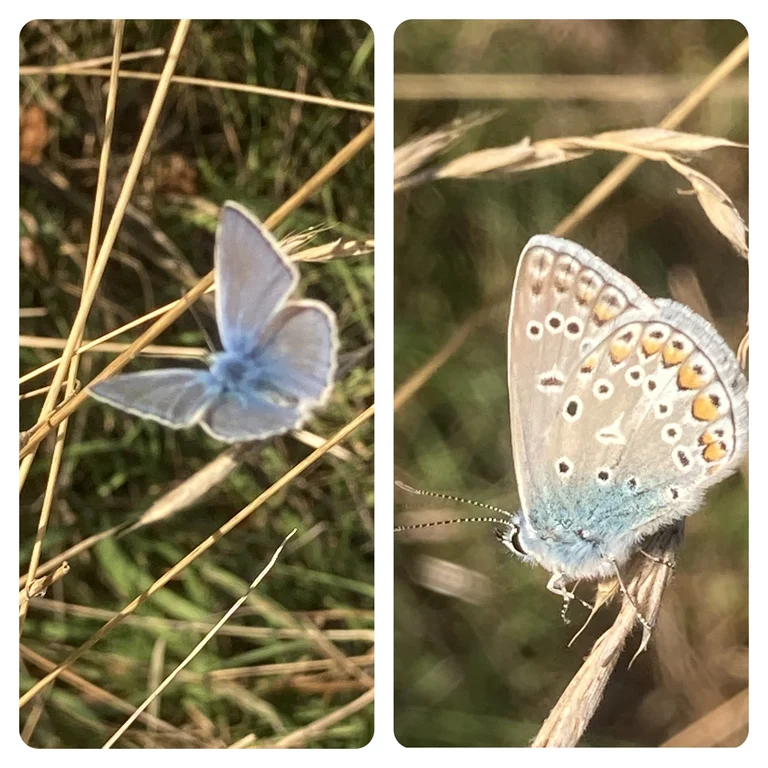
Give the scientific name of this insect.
Polyommatus icarus
